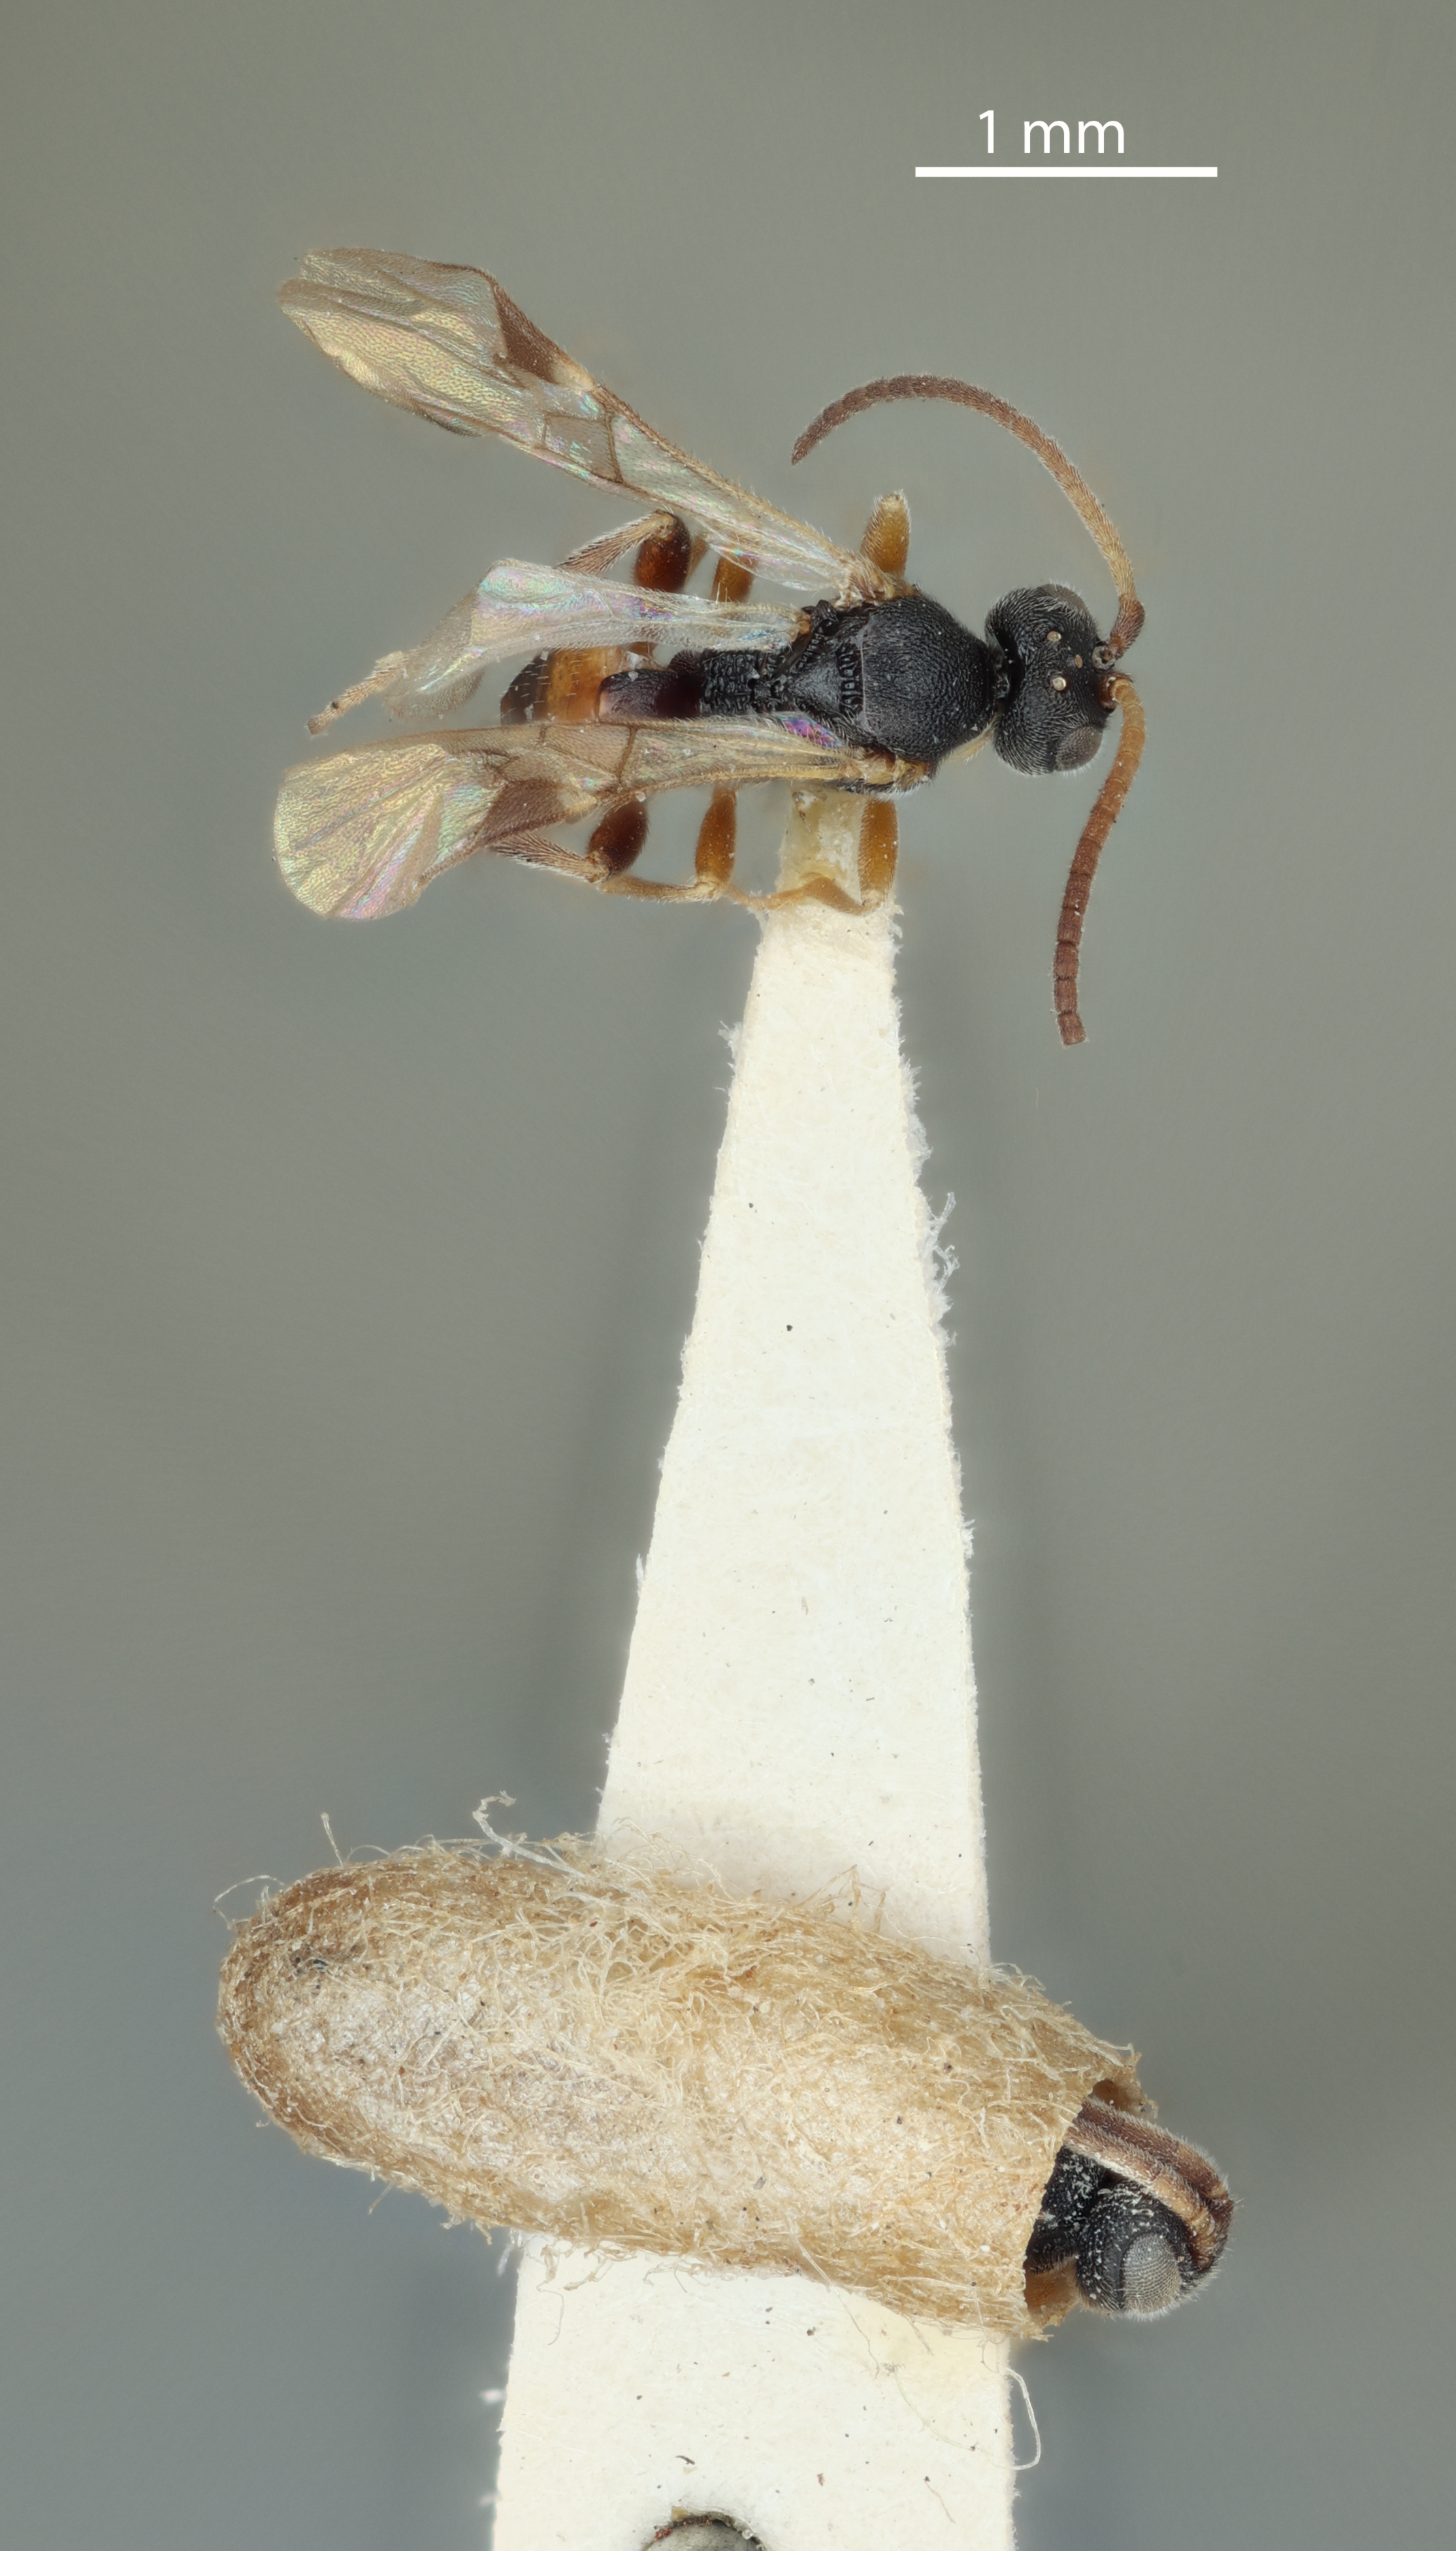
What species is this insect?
Microplitis confusus
